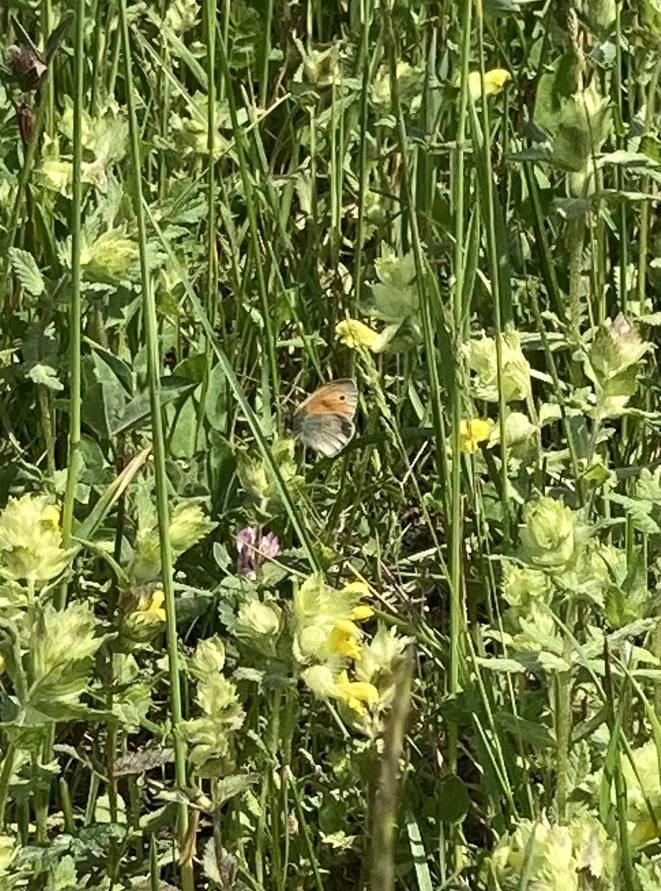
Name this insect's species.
Coenonympha pamphilus
